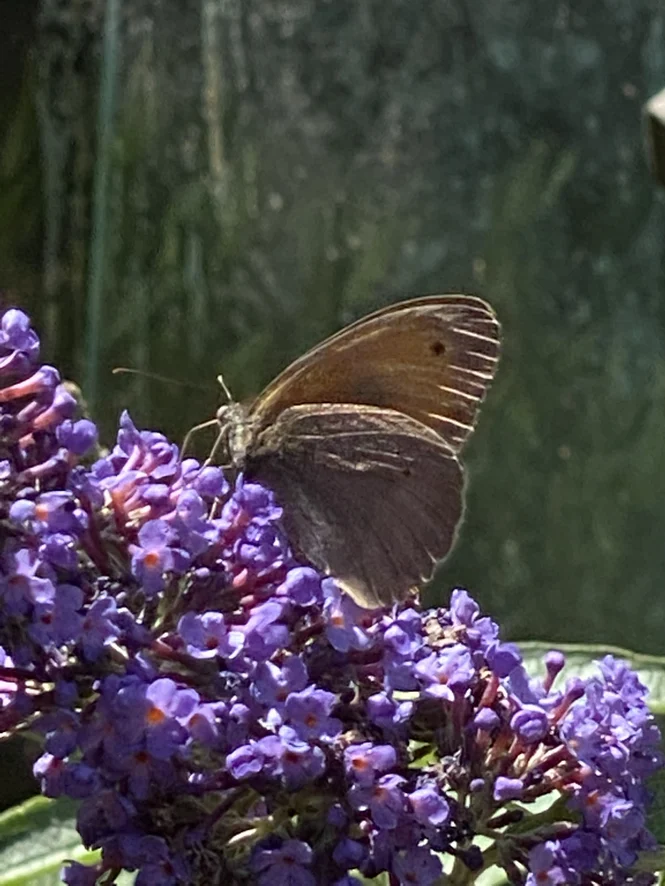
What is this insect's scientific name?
Maniola jurtina
